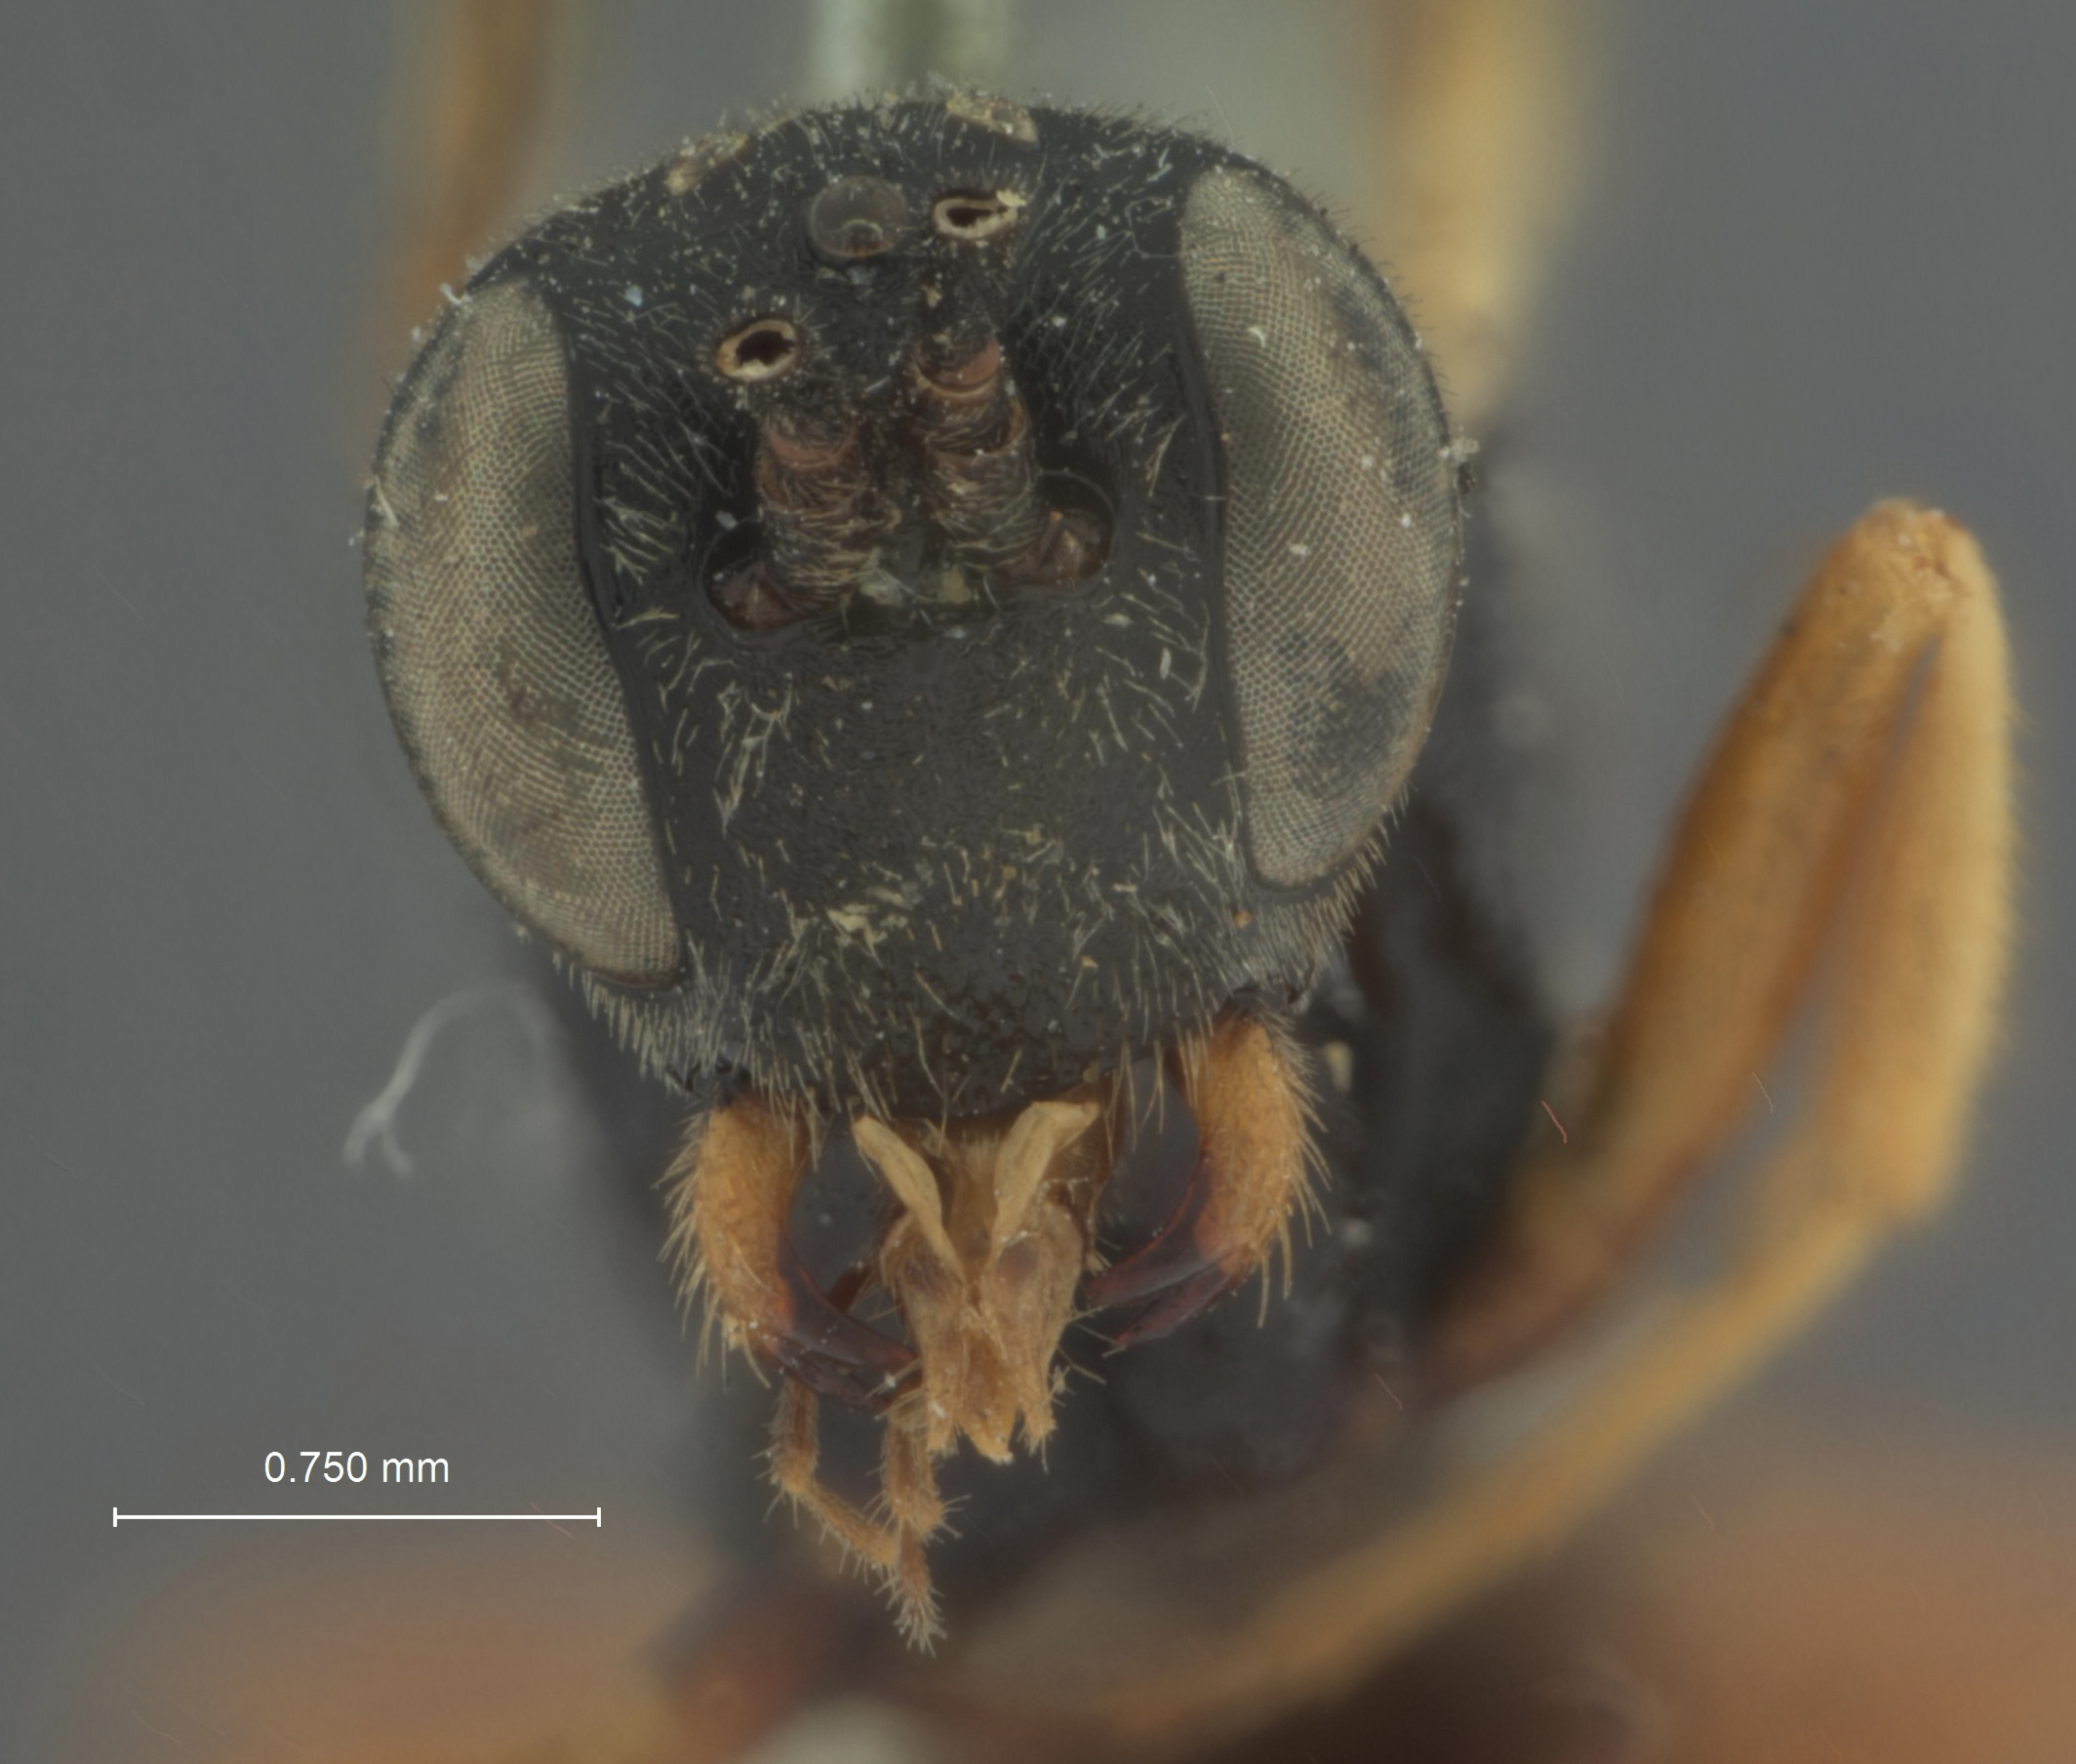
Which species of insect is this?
Limneria fura
